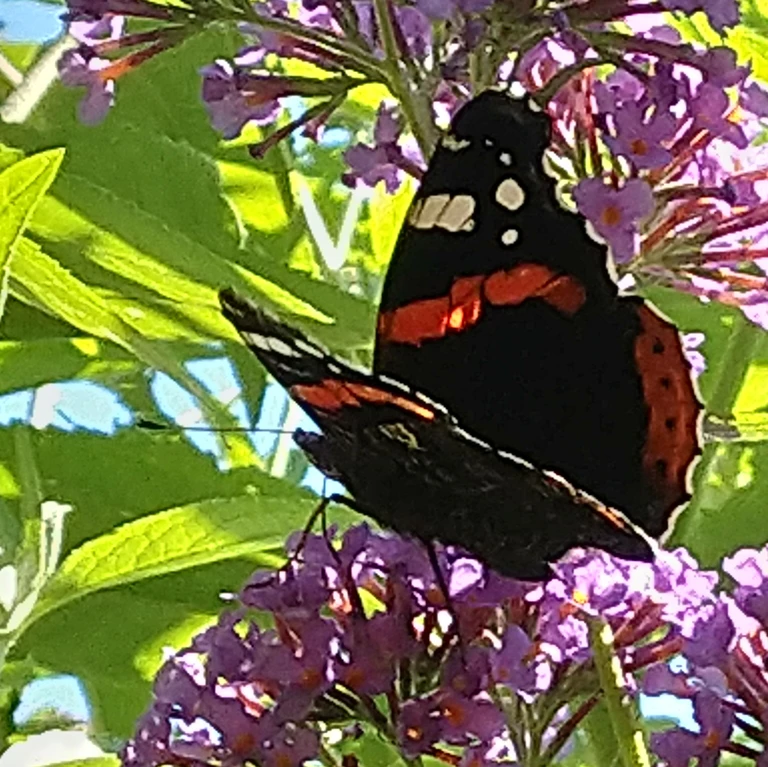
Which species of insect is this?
Vanessa atalanta
